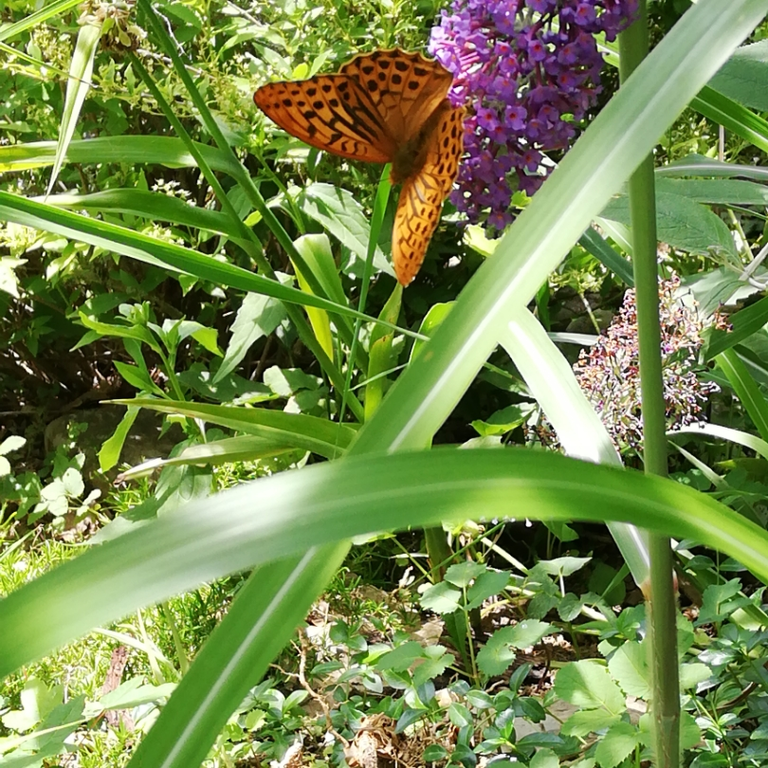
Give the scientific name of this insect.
Argynnis paphia
